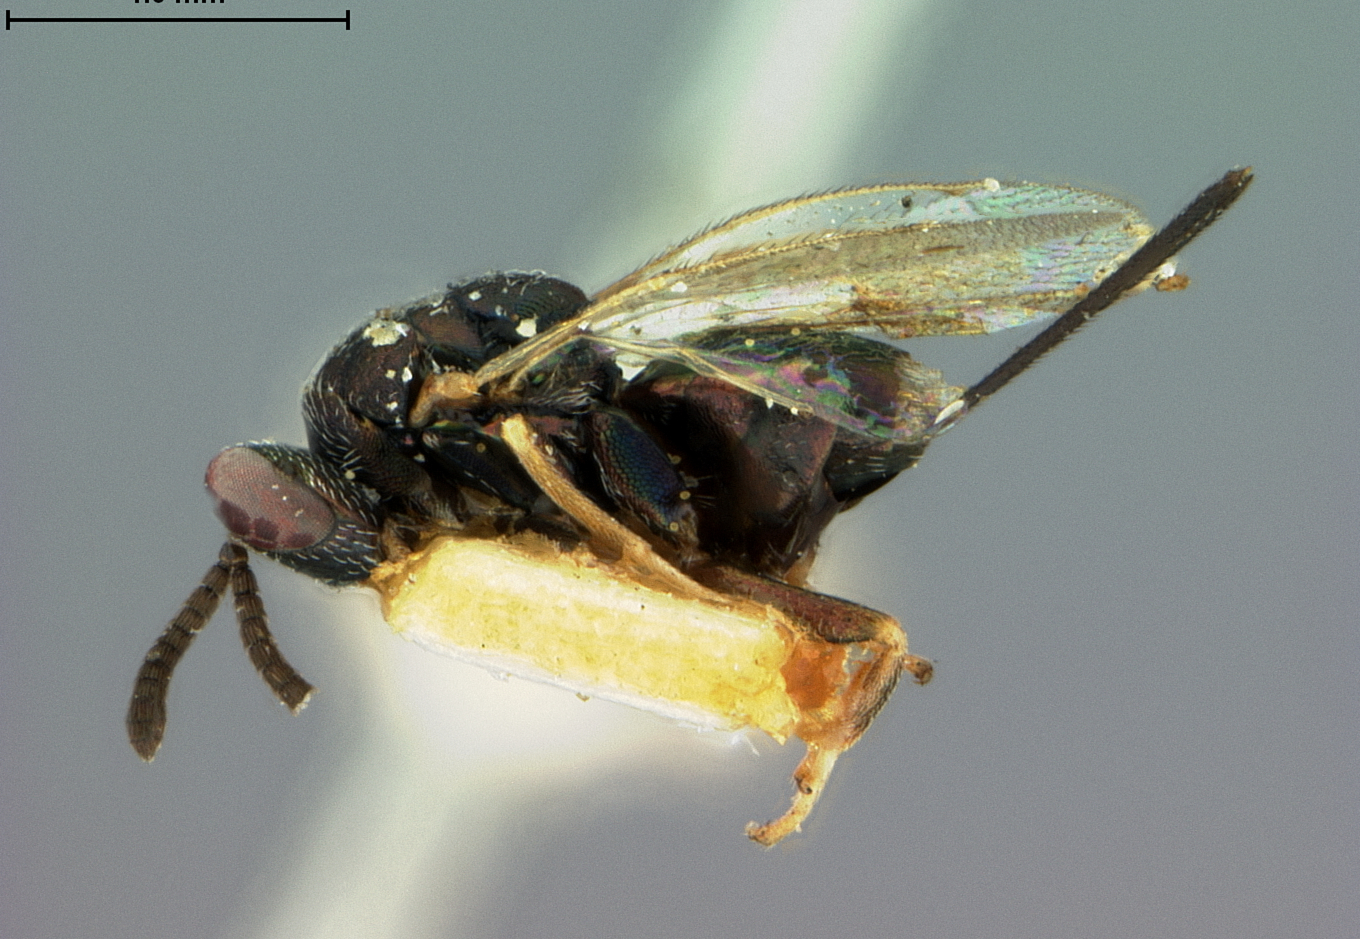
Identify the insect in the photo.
Torymus anthomyiae
